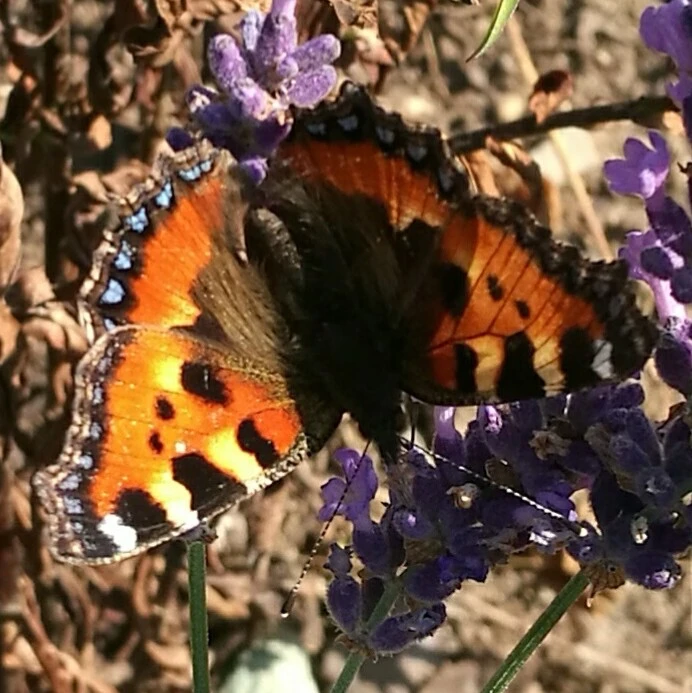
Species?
Aglais urticae
